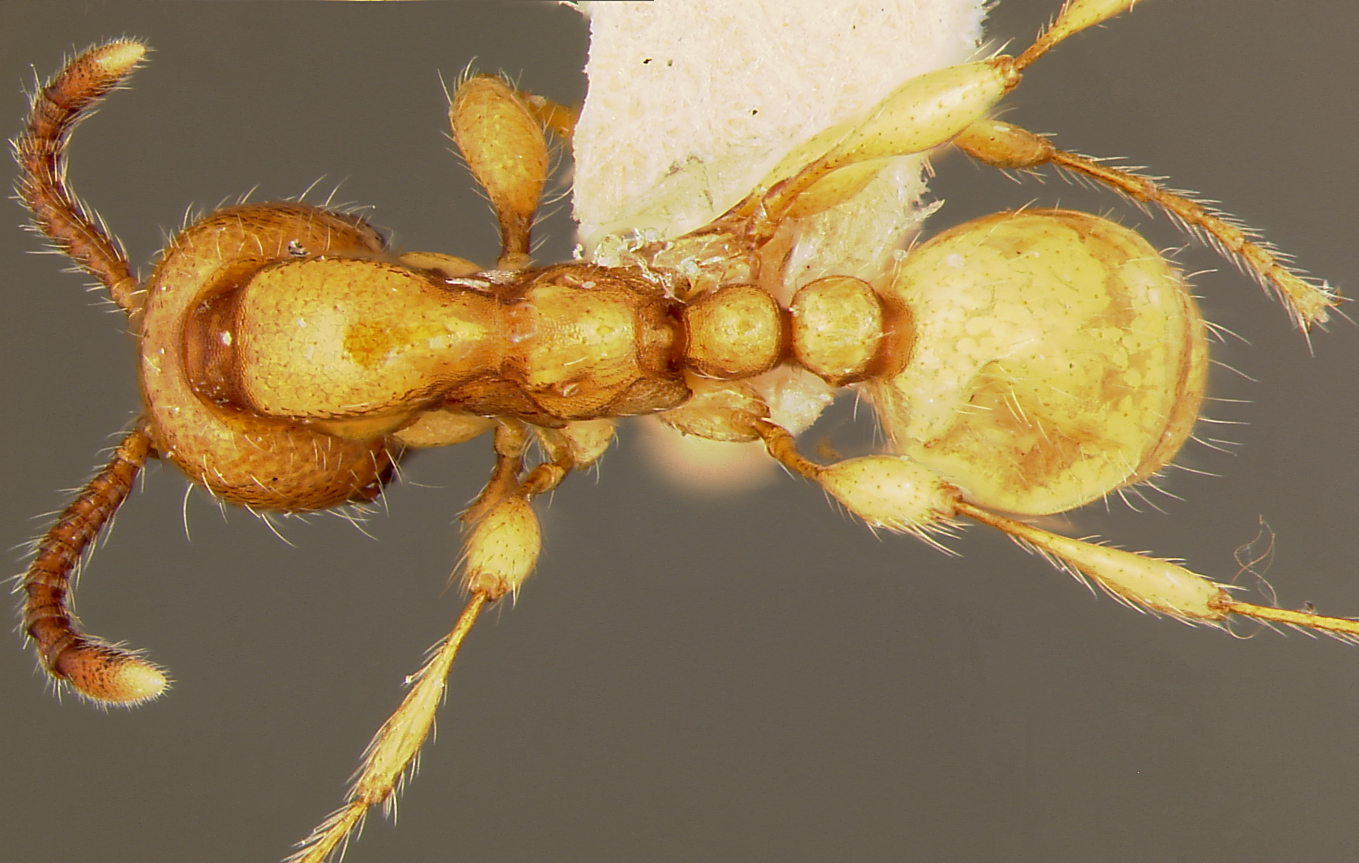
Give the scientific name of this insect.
Aenictus powersi
